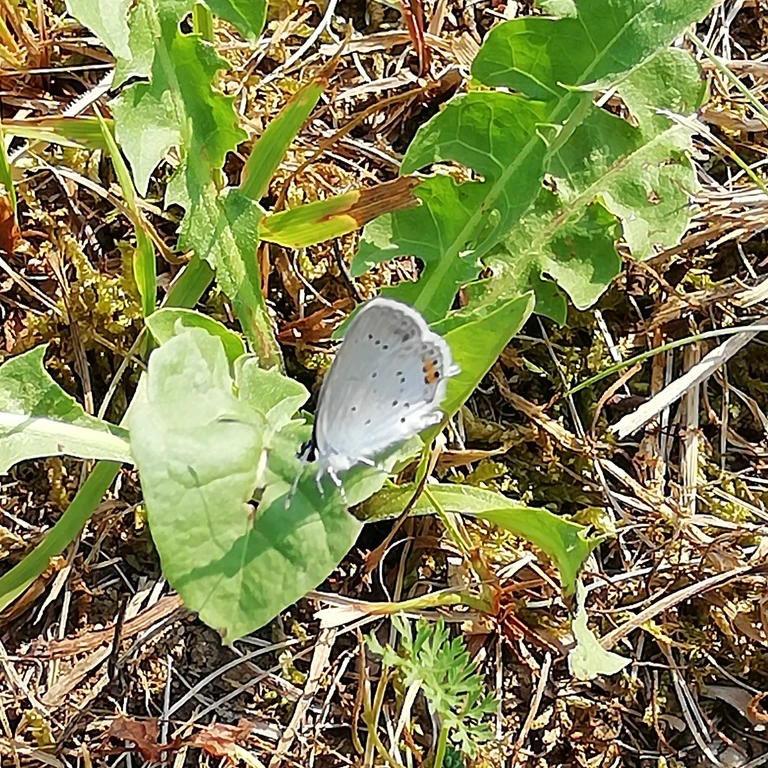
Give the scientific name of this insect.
Cupido argiades (also Elkalyce argiades)
